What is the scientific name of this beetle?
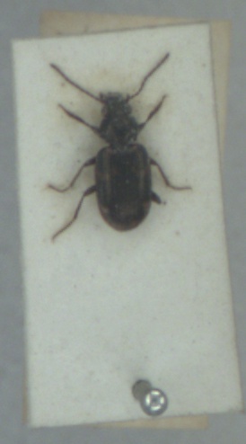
Bembidion varium
